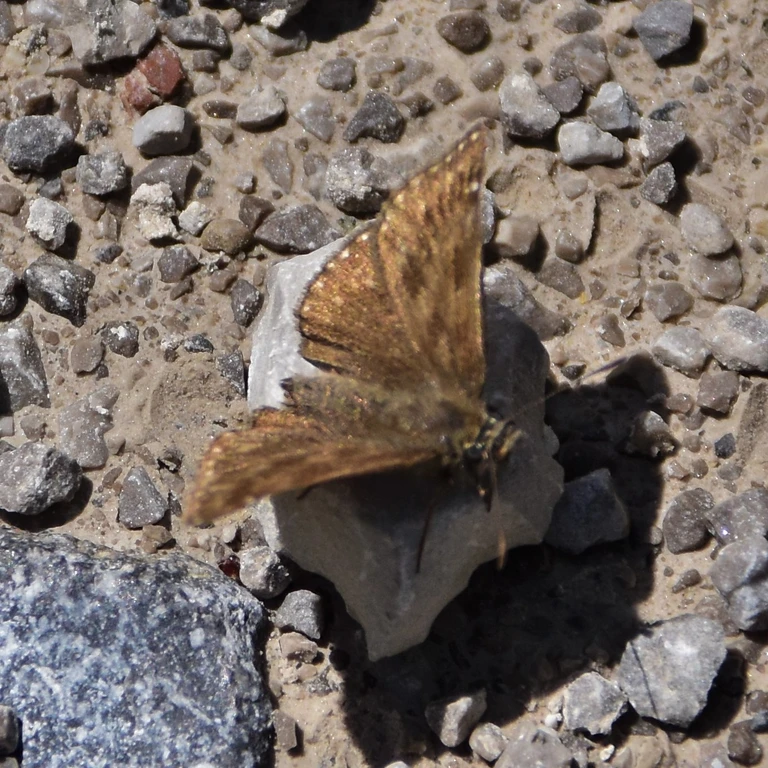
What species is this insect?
Erynnis tages
